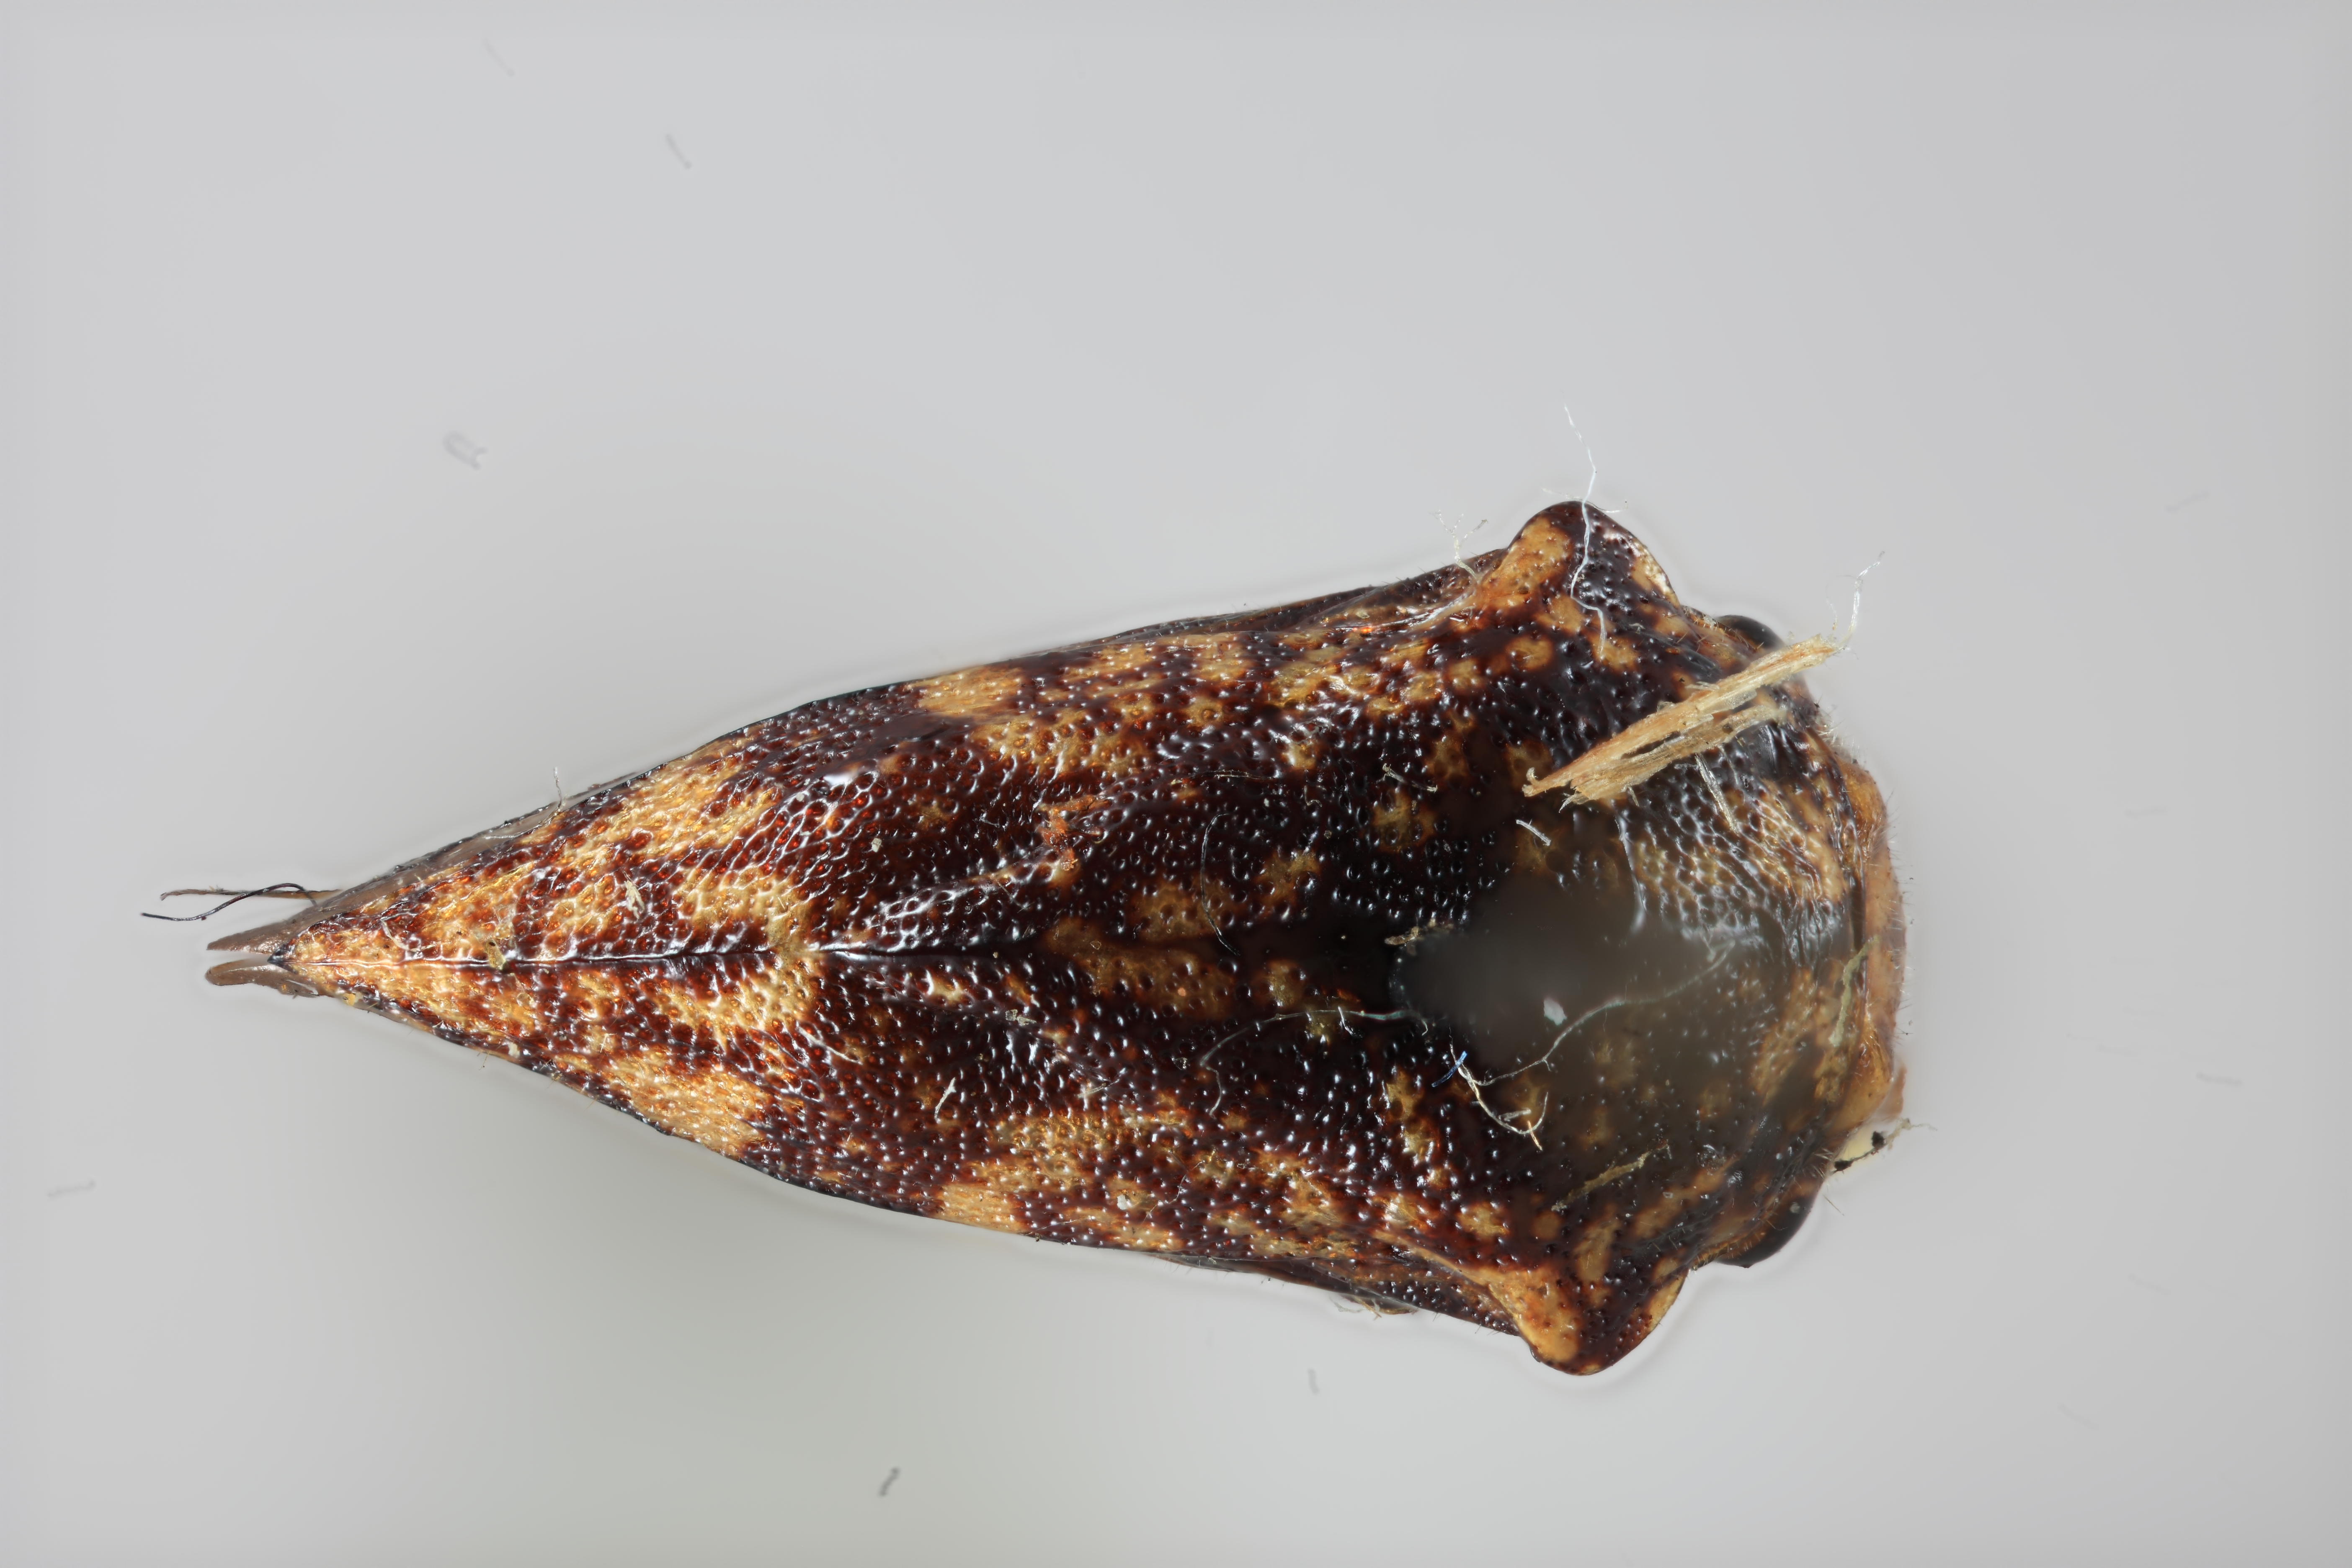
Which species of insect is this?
Carynota maculata
